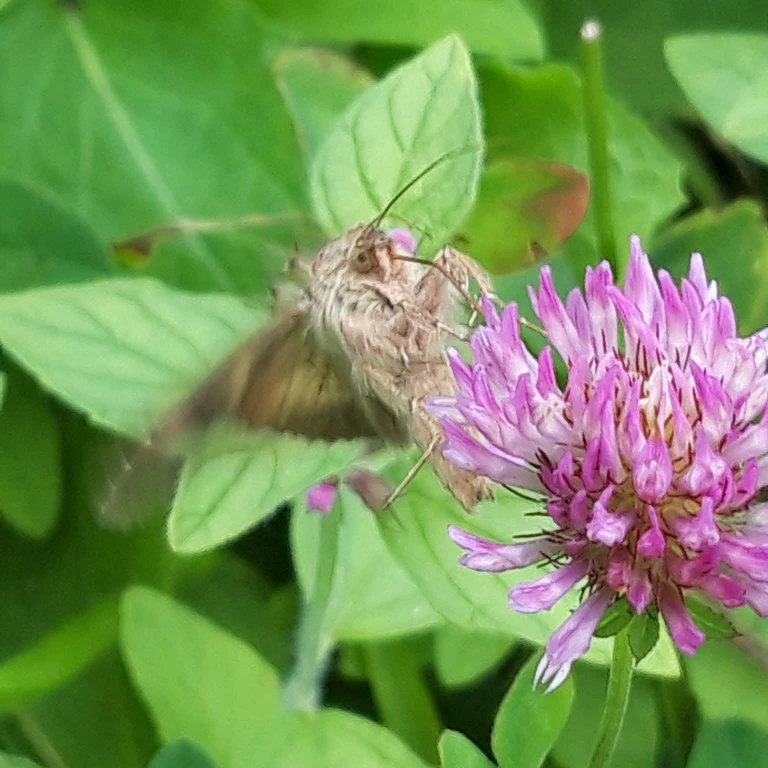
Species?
Autographa gamma
